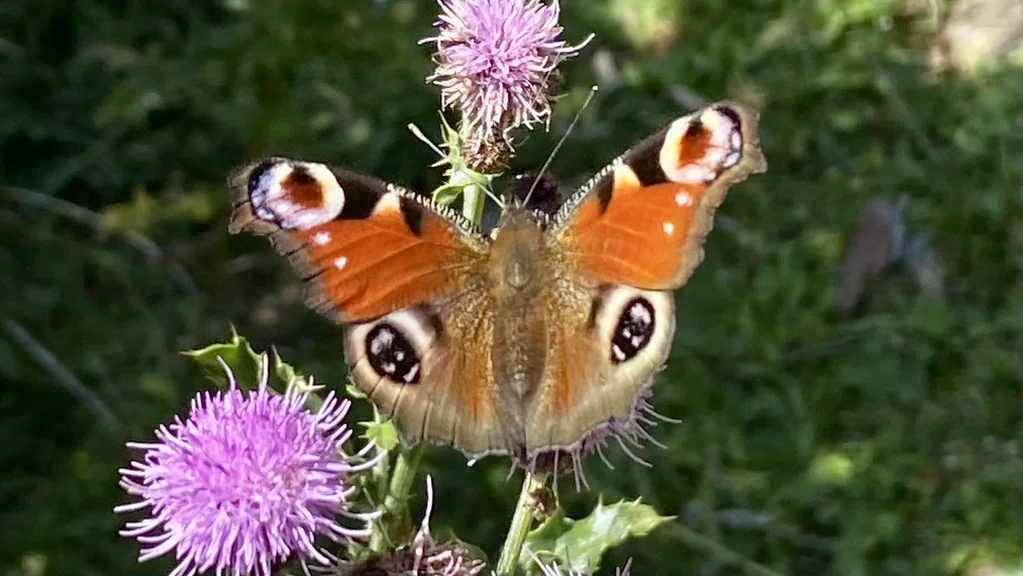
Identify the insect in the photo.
Aglais io
